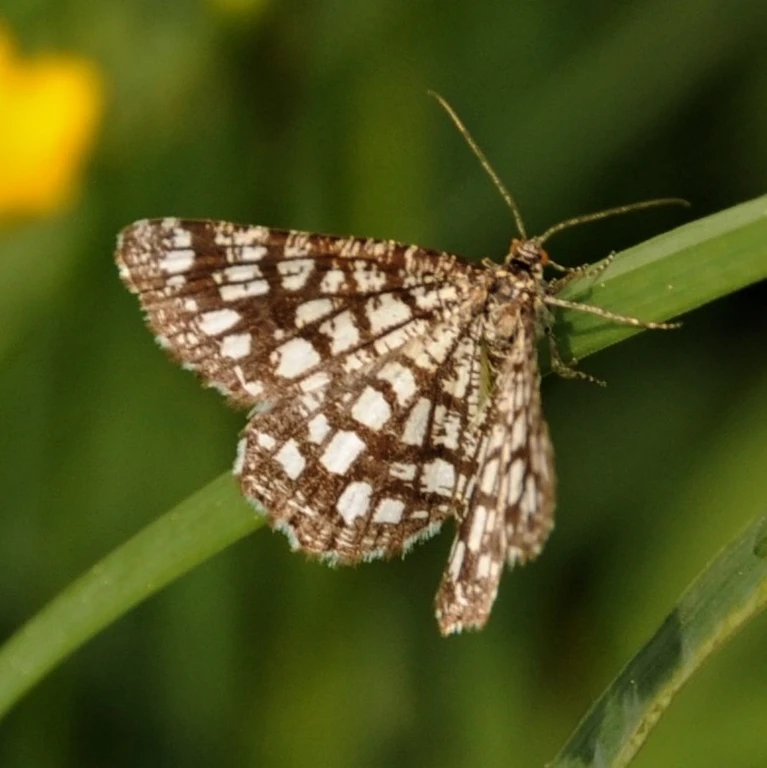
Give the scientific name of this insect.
Chiasmia clathrata
